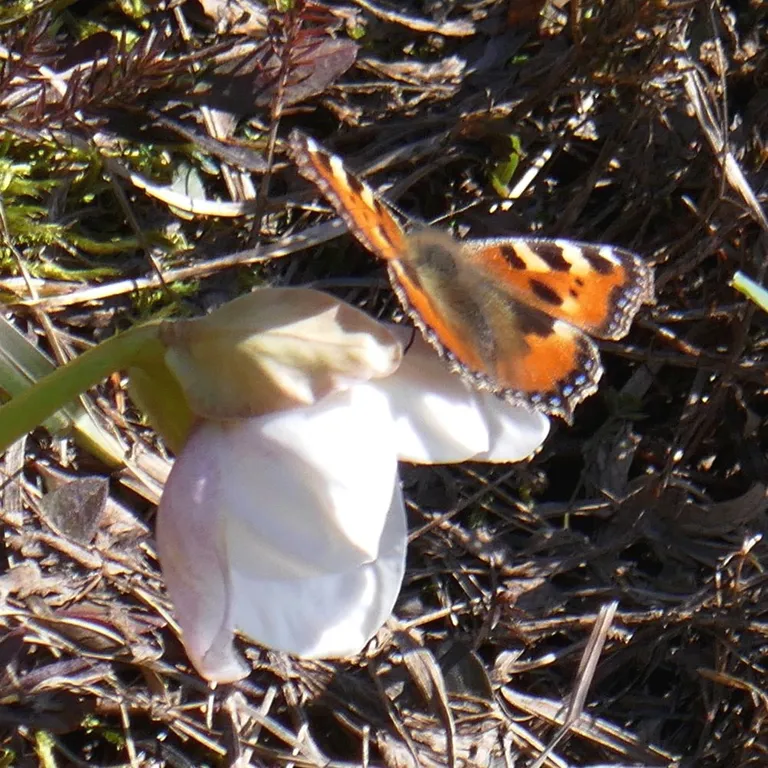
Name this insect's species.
Aglais urticae
